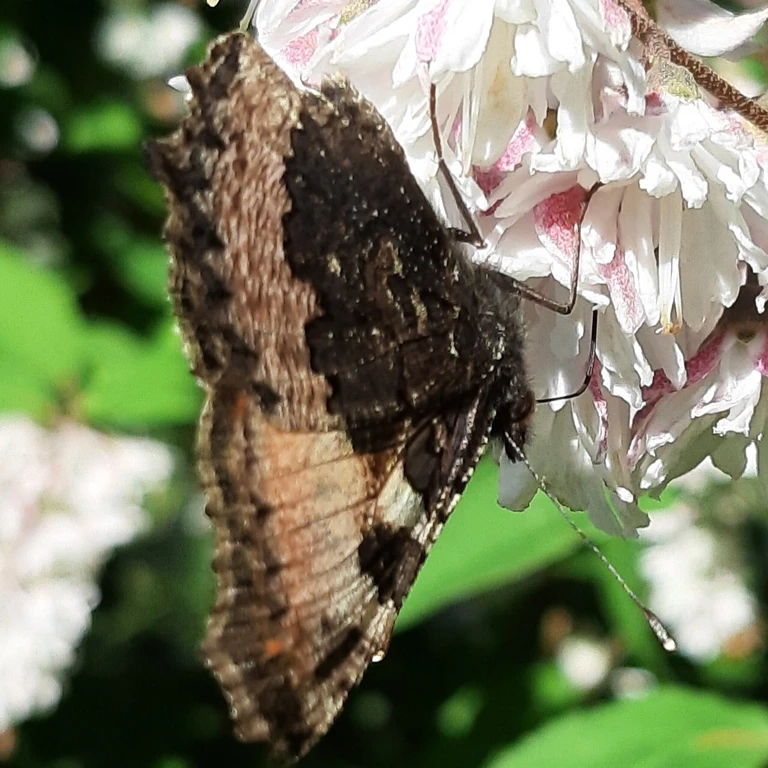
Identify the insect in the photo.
Aglais urticae
